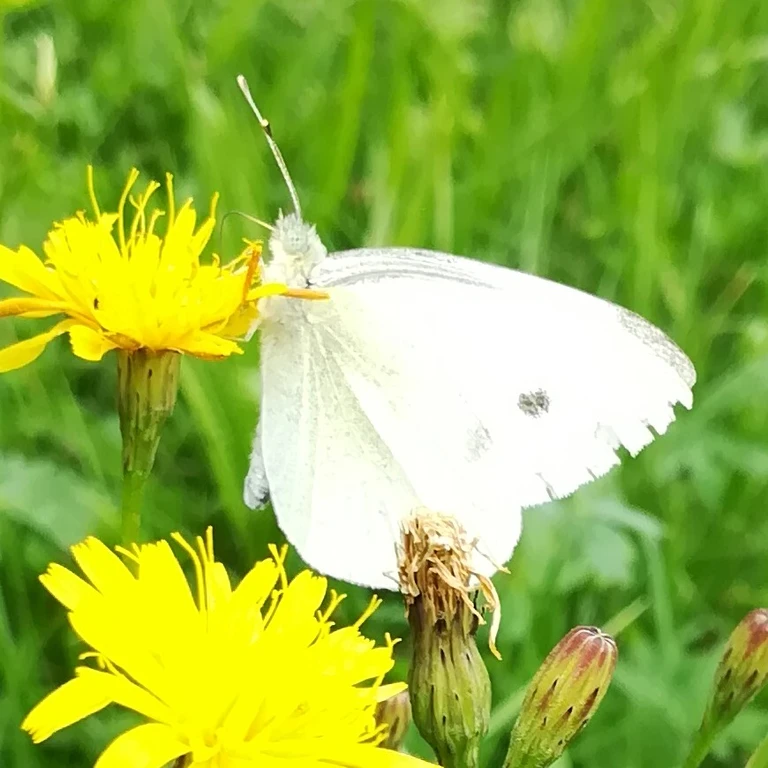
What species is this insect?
Pieris rapae
